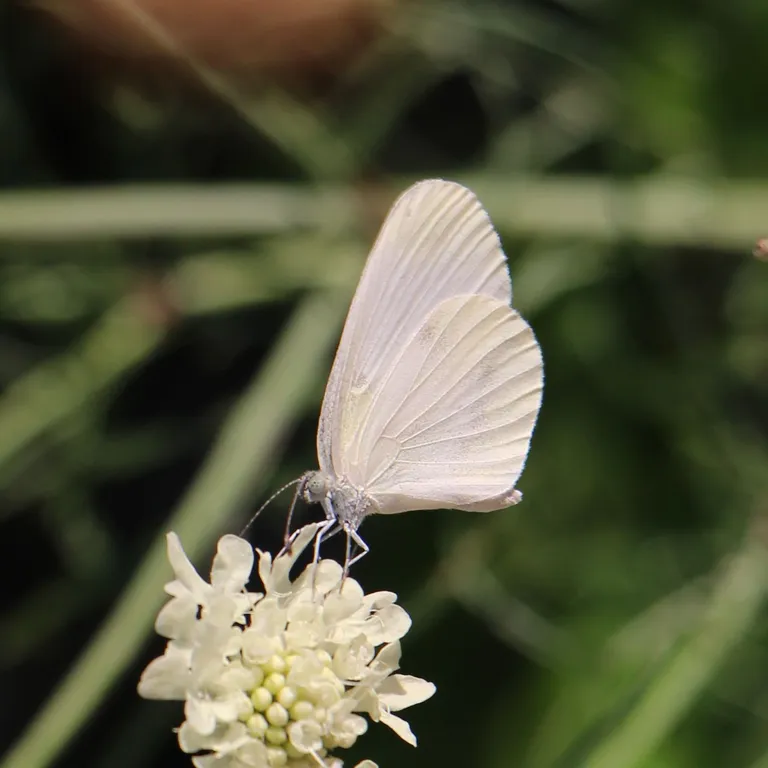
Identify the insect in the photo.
Leptidea sinapis/juvernica
